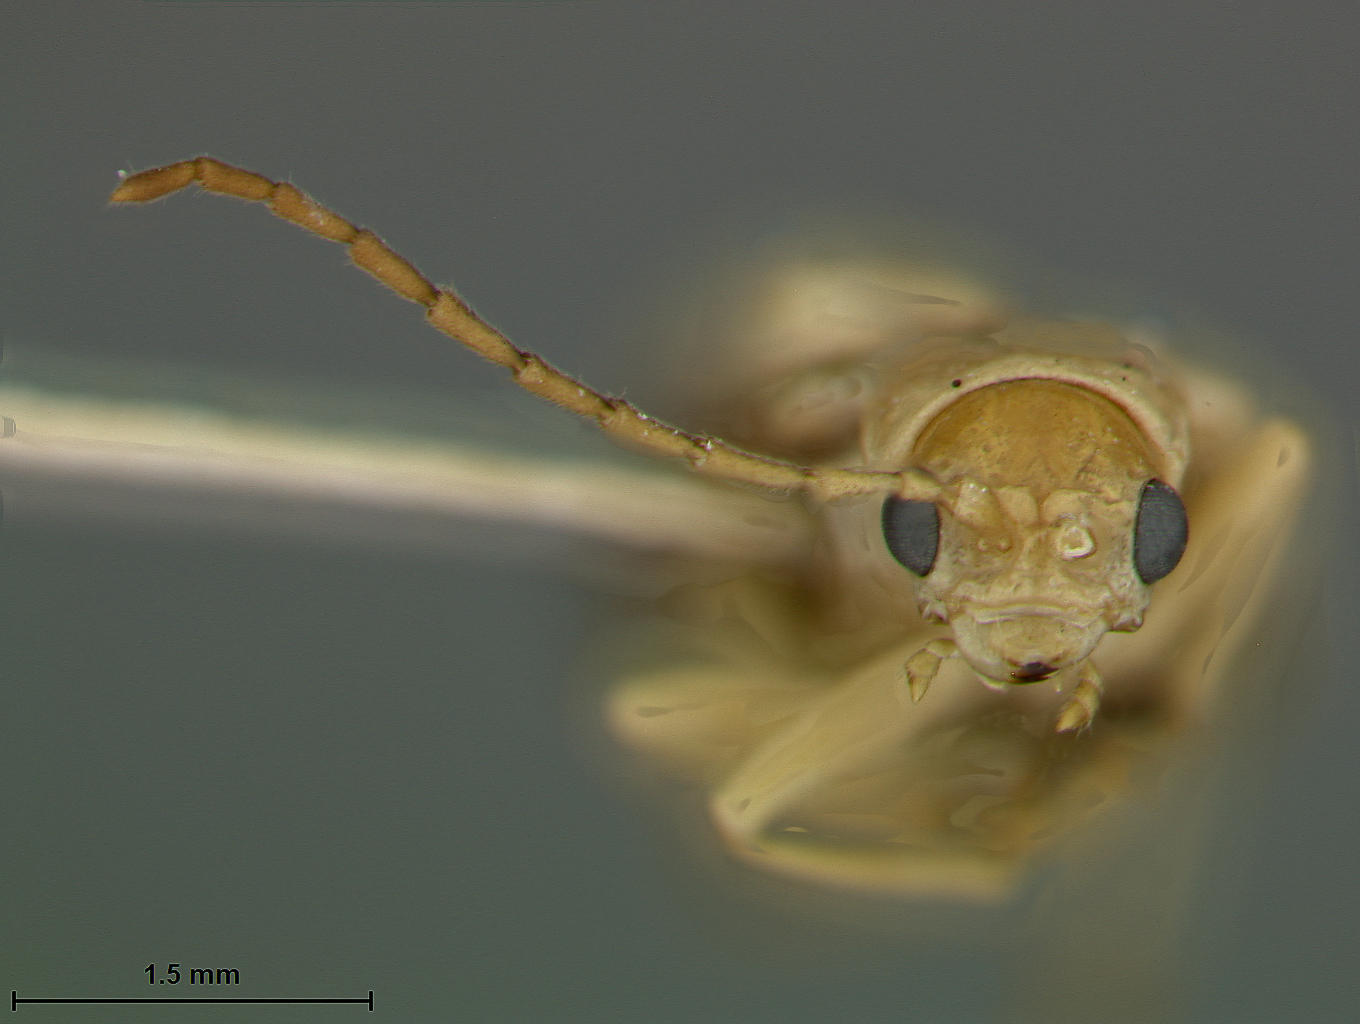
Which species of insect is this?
Taumacera parasuturalis
